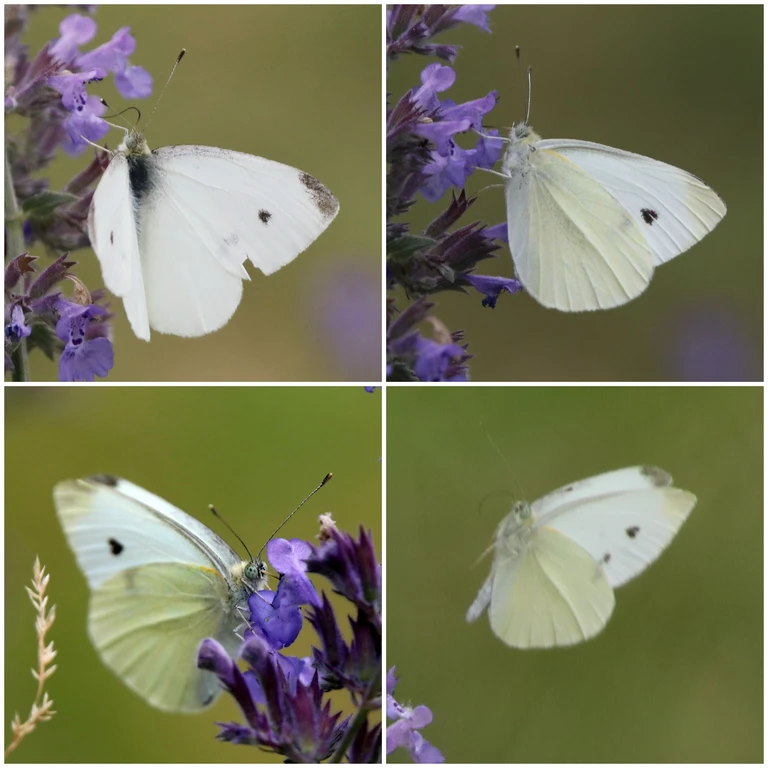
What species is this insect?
Pieris rapae
